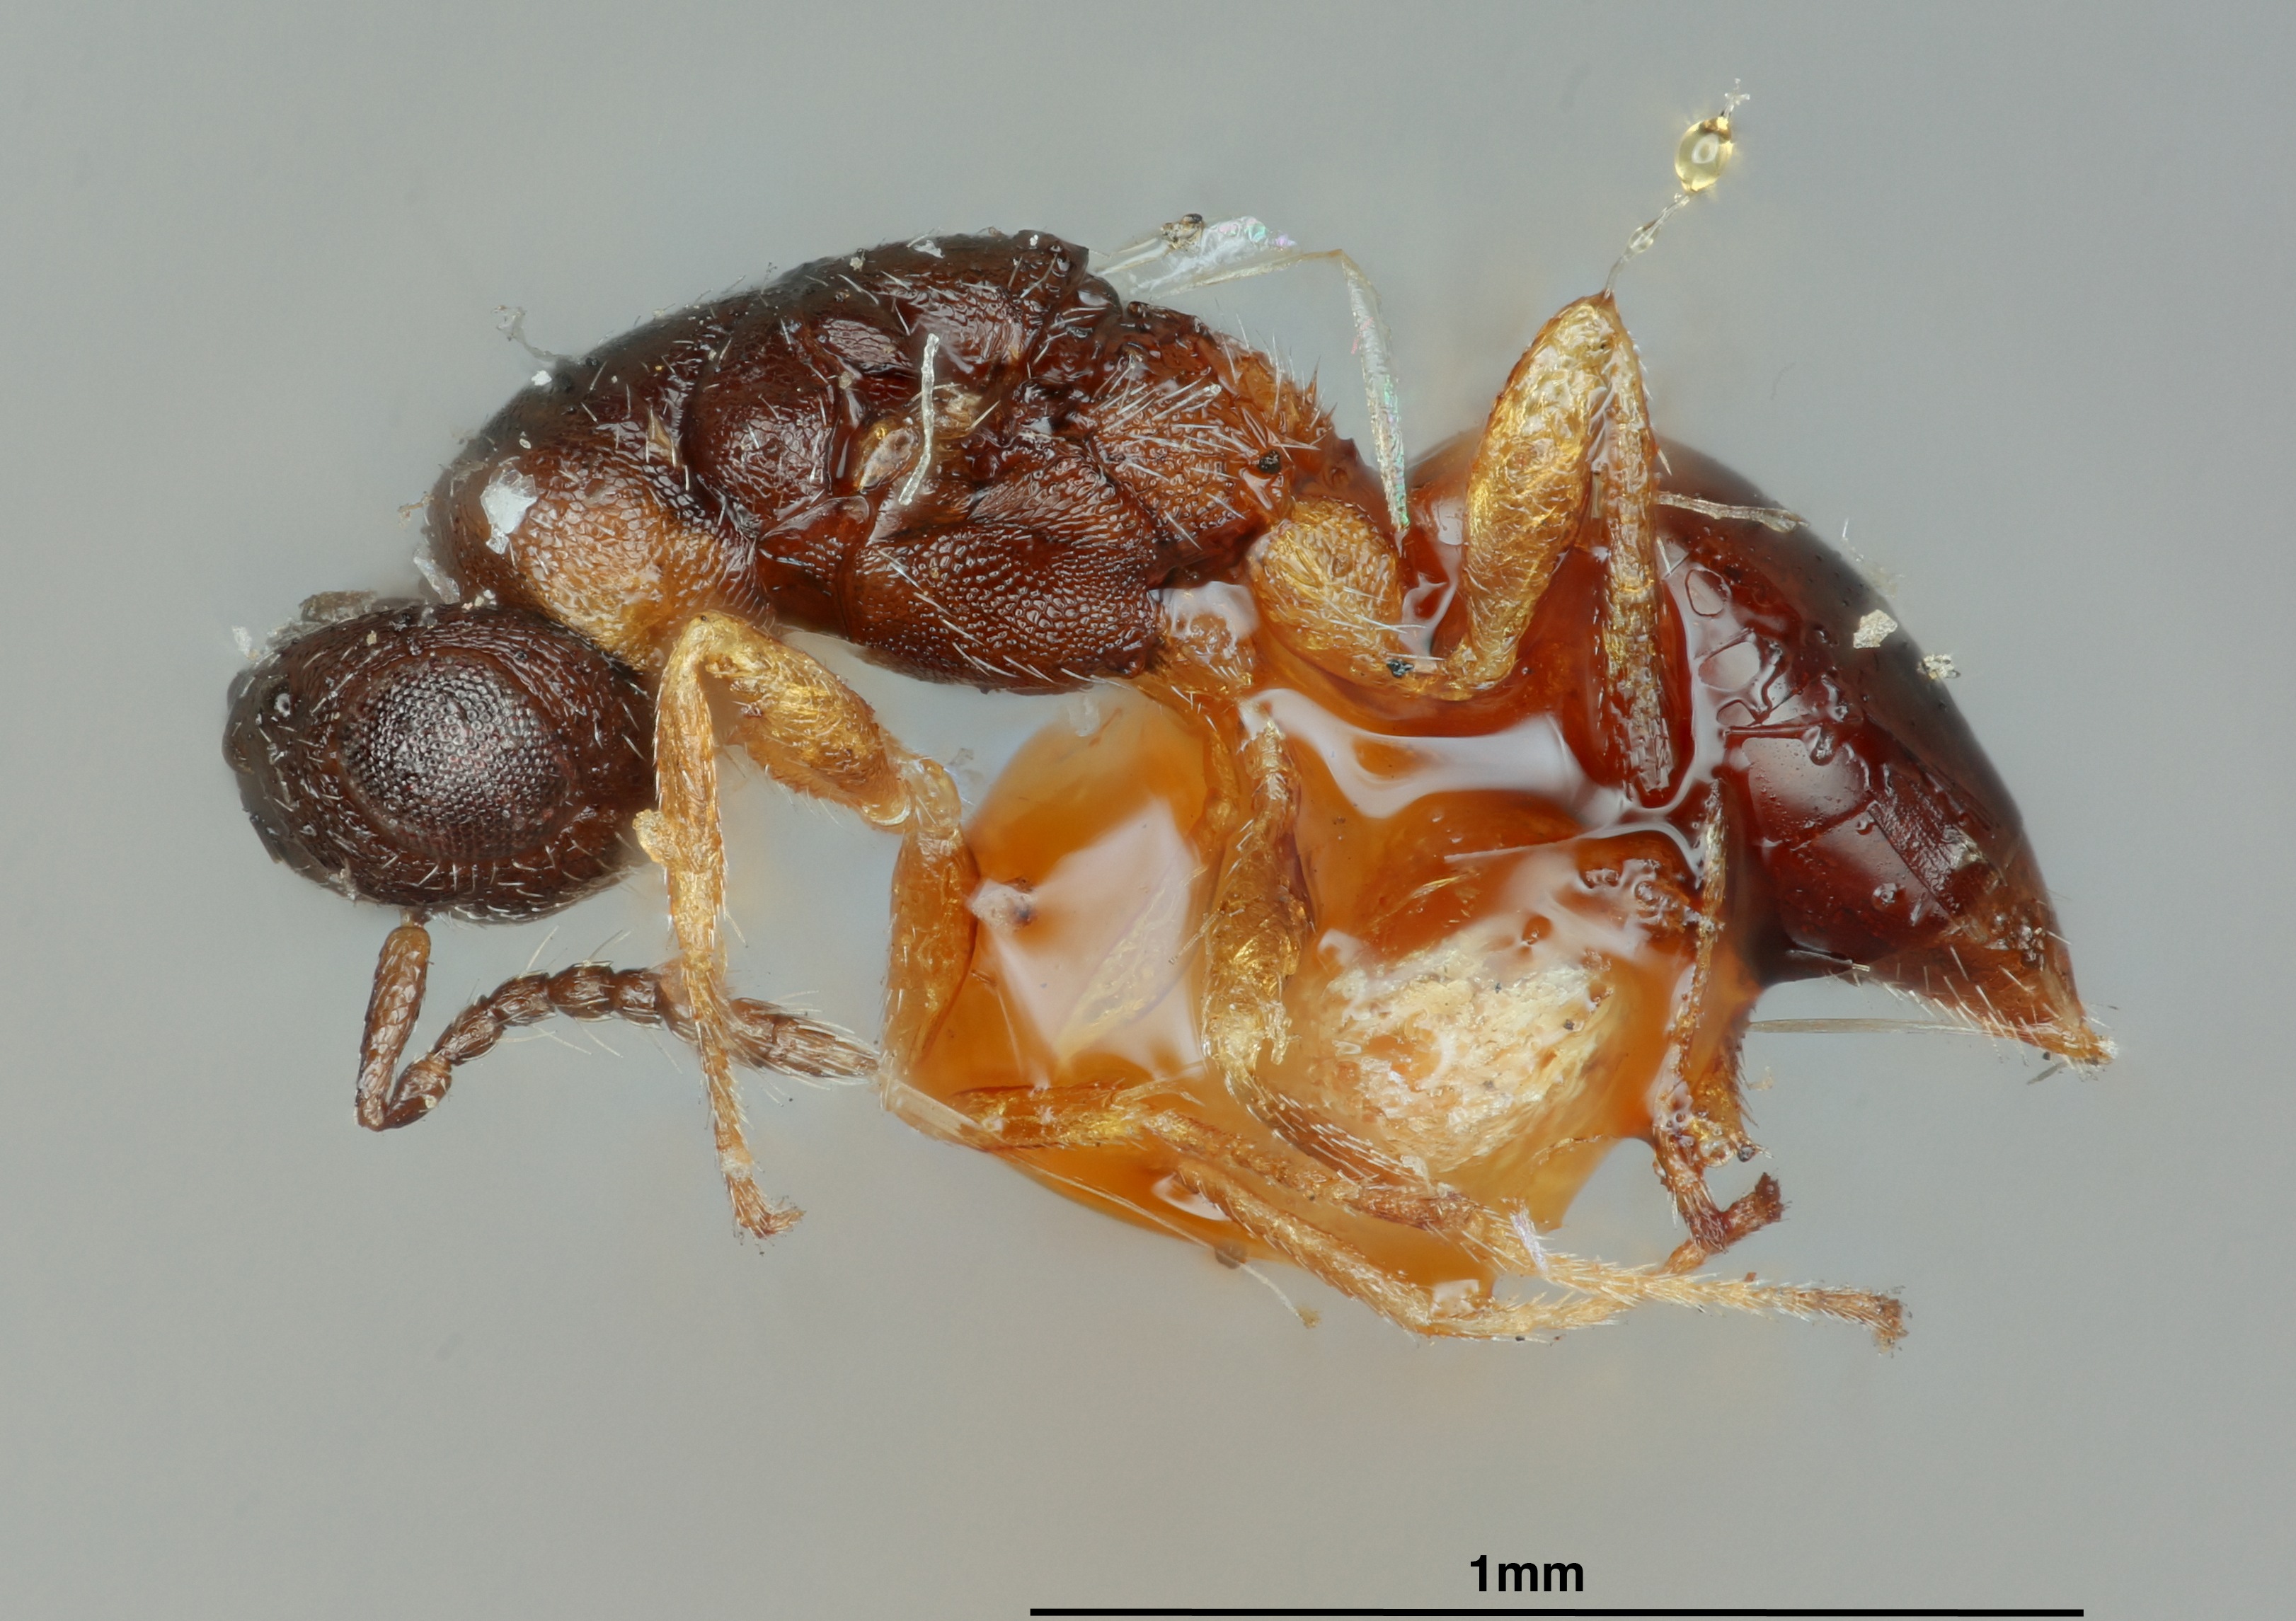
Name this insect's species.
Isosomocharis sulcata
